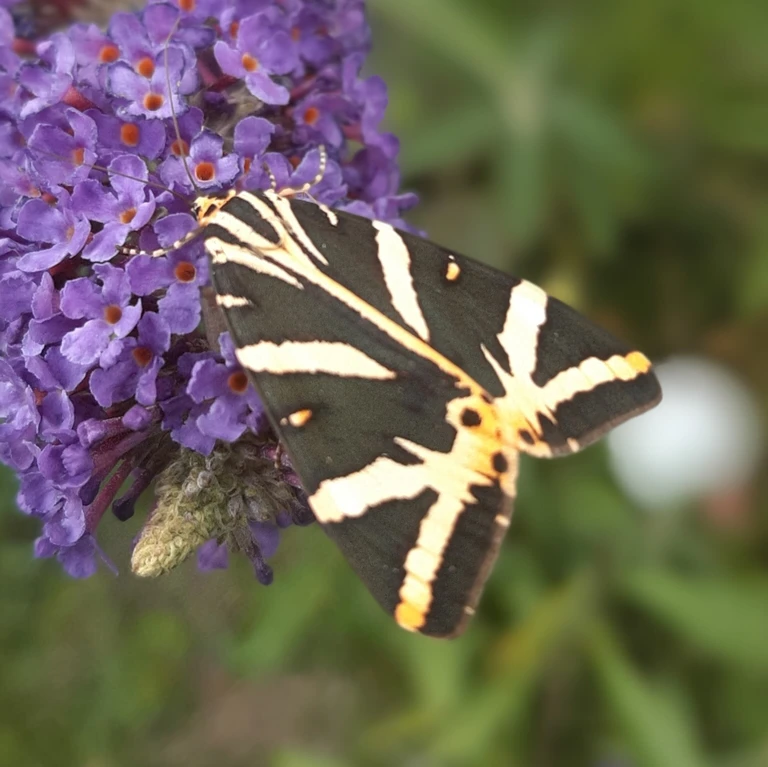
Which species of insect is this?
Euplagia quadripunctaria
